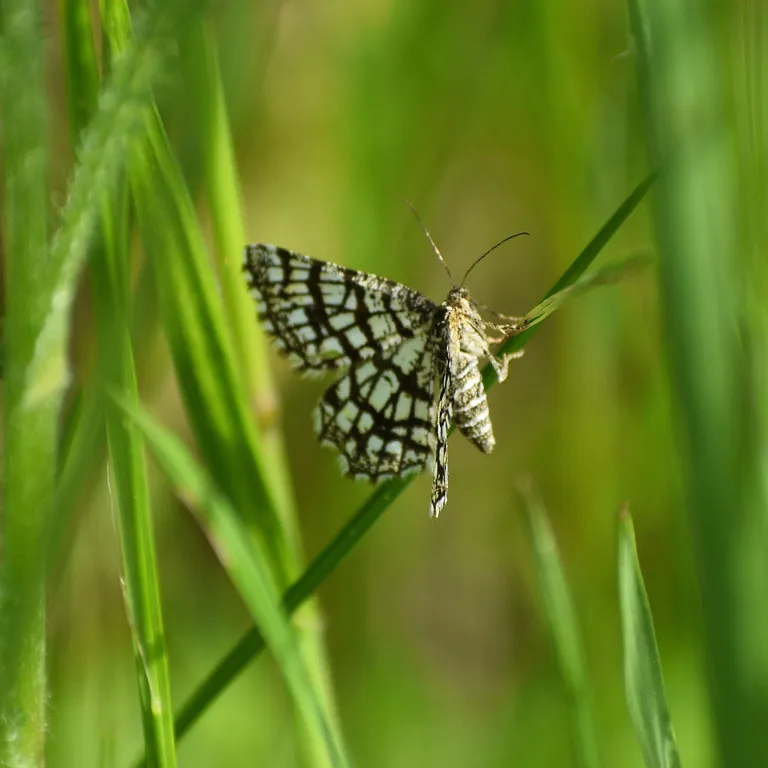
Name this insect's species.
Chiasmia clathrata
